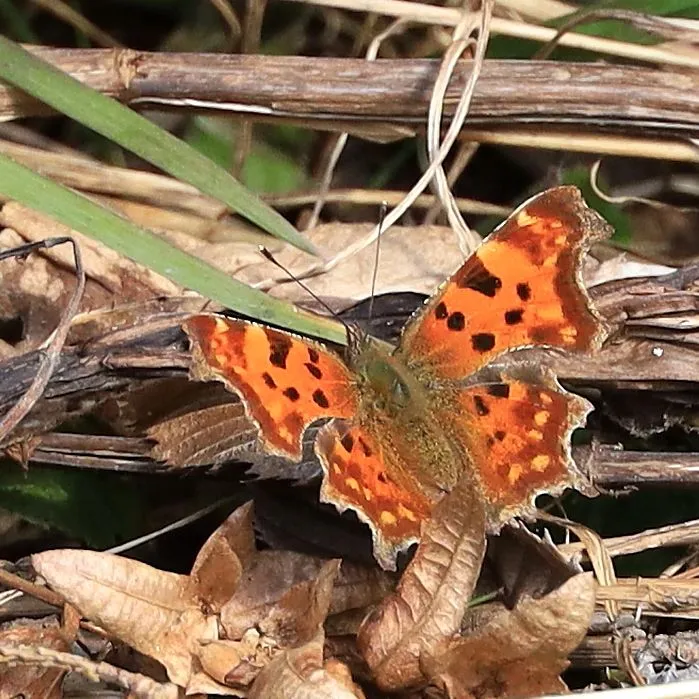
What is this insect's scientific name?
Polygonia c-album
